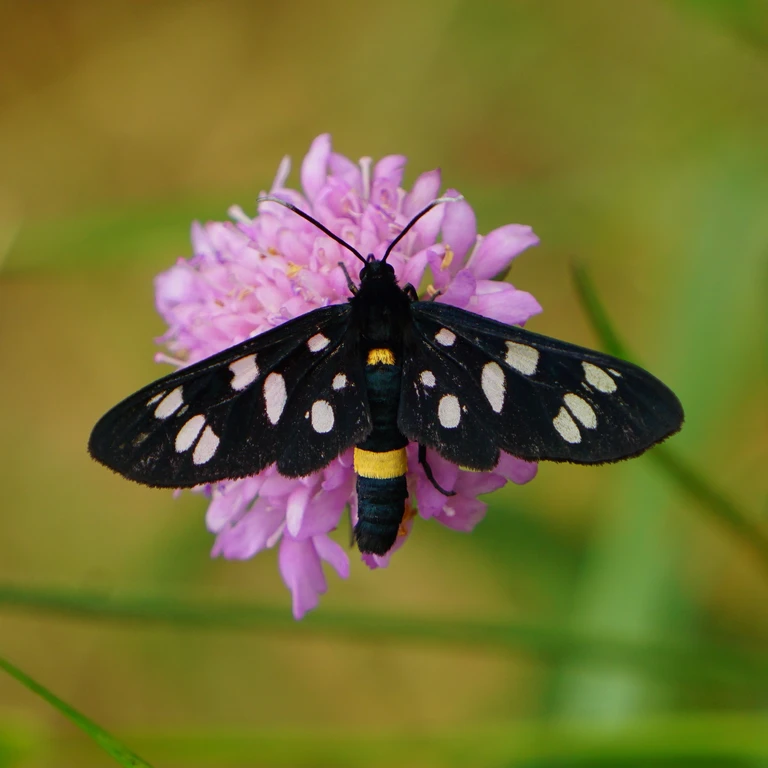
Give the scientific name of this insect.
Amata phegea
